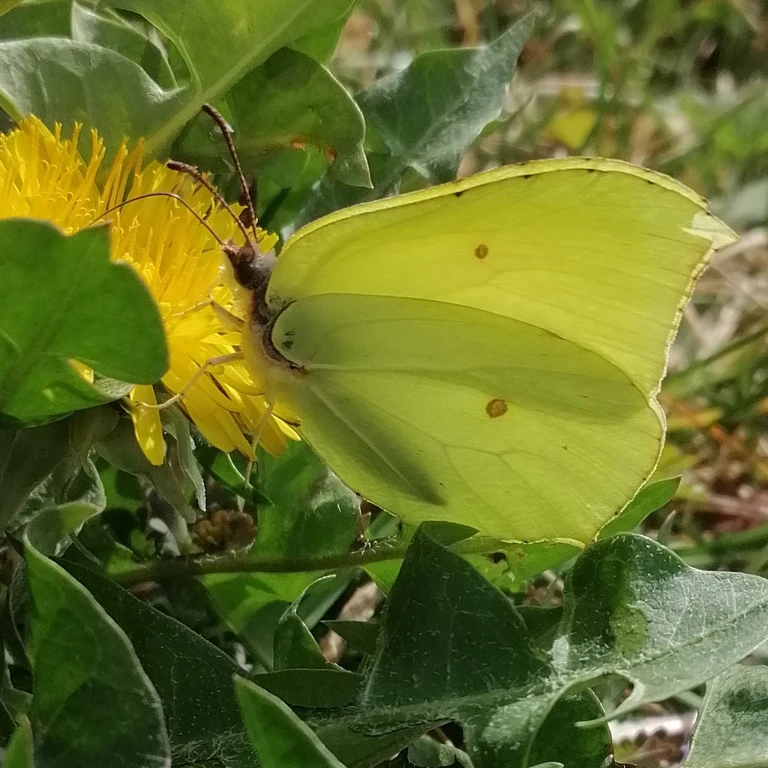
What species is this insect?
Gonepteryx rhamni
